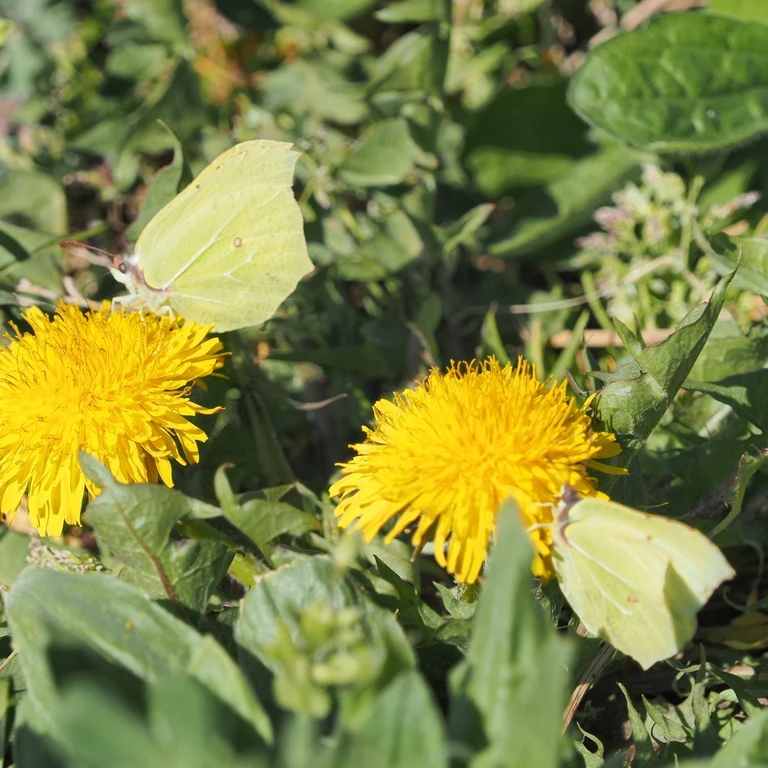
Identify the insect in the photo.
Gonepteryx rhamni
